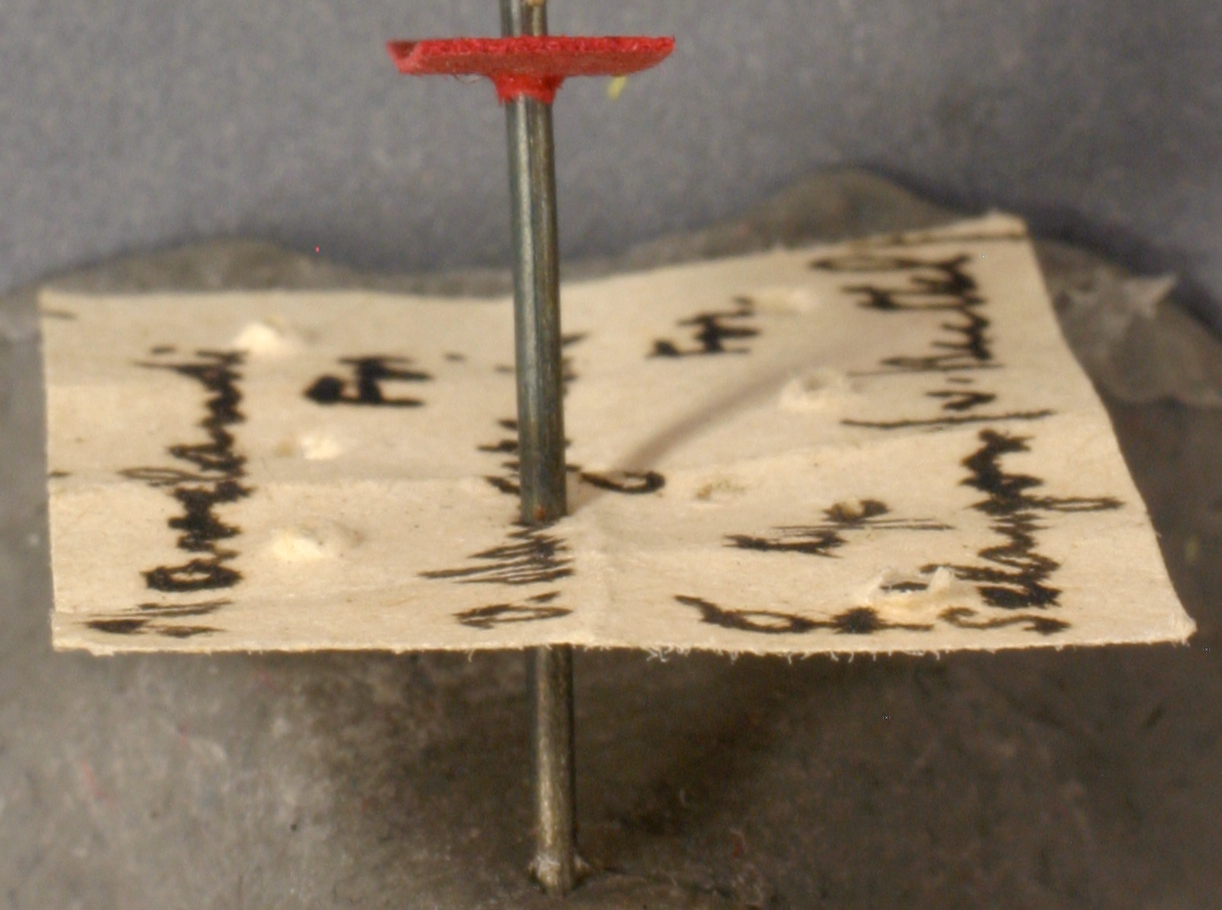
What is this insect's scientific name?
Pheidole havilandi
